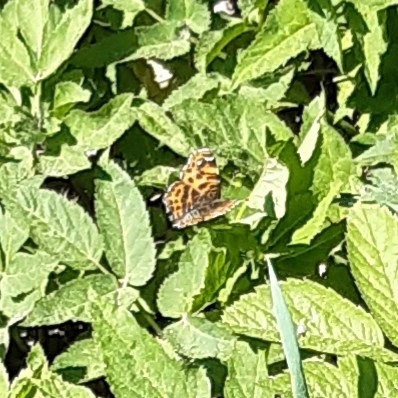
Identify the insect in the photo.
Araschnia levana
